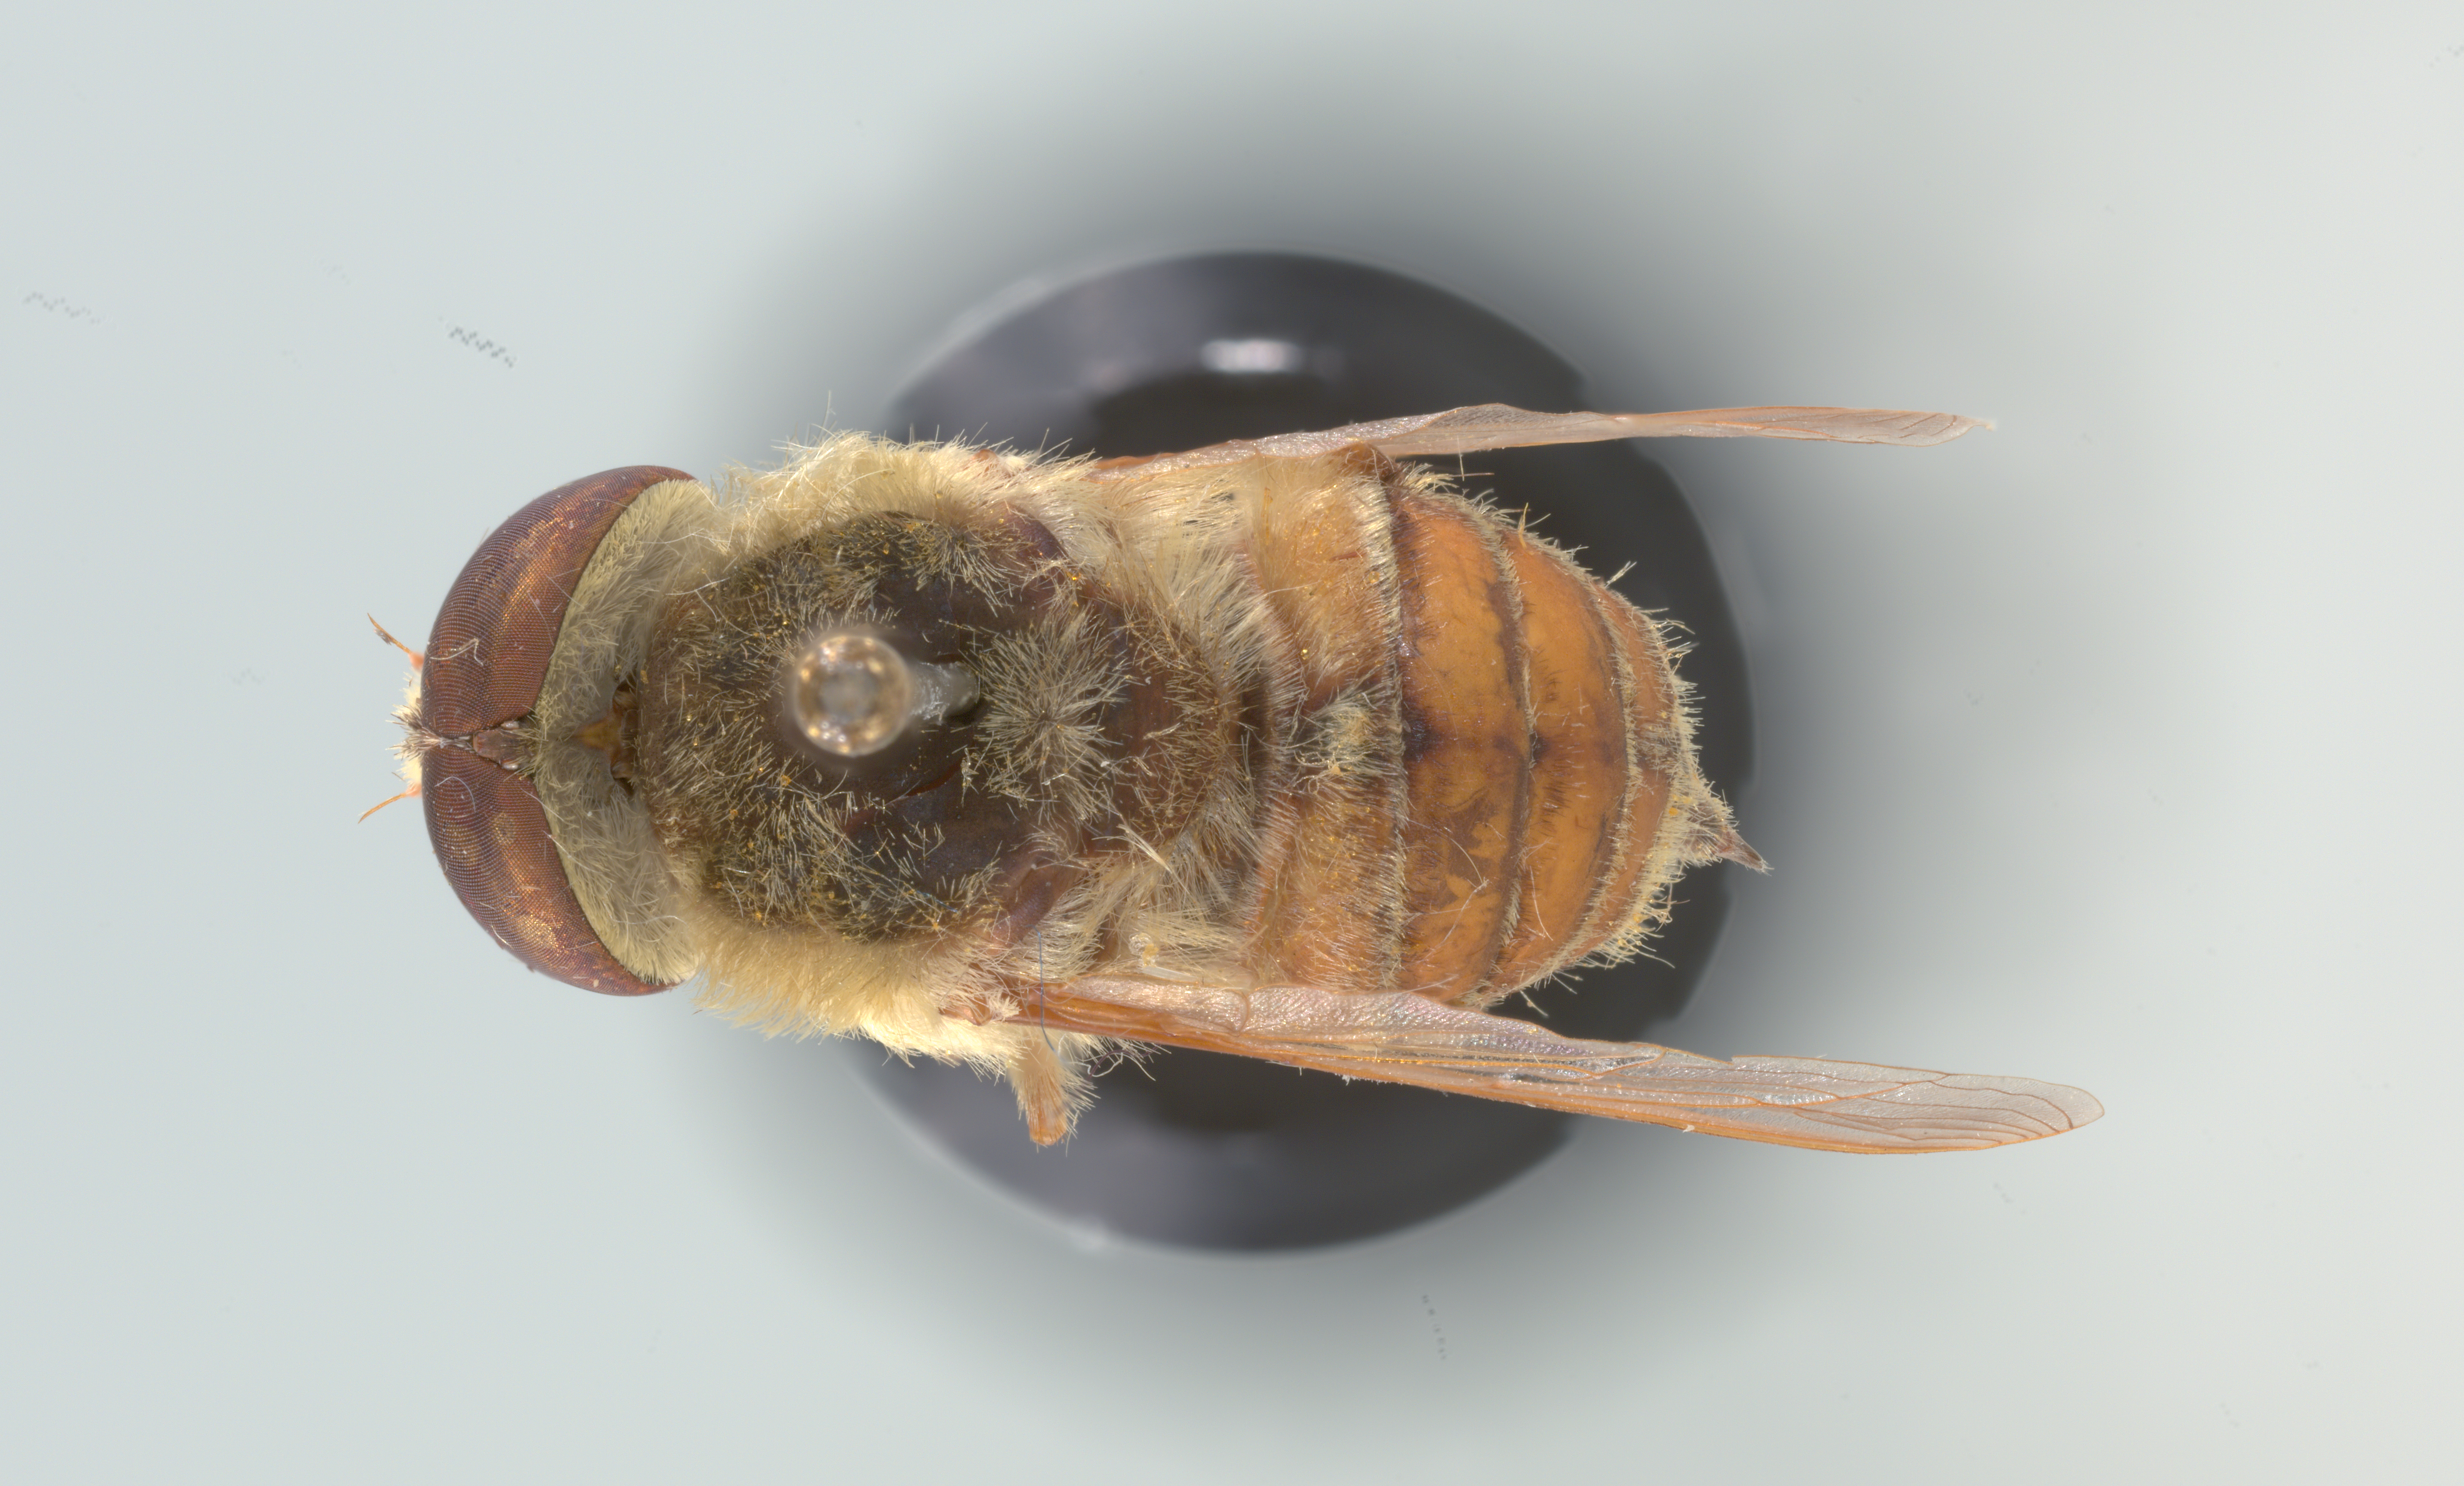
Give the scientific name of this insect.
Neorhynchocephalus volaticus
